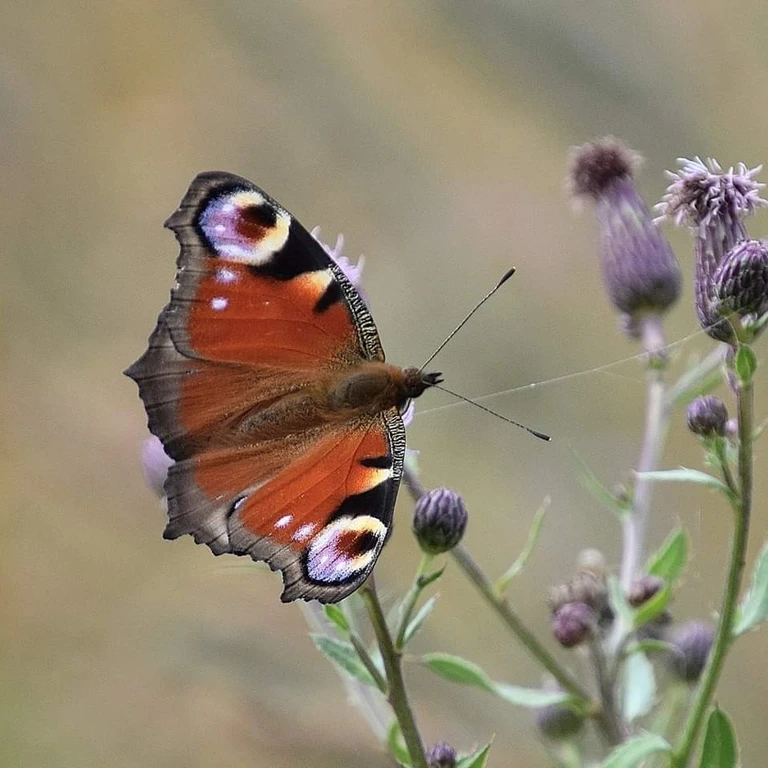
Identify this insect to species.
Aglais io
